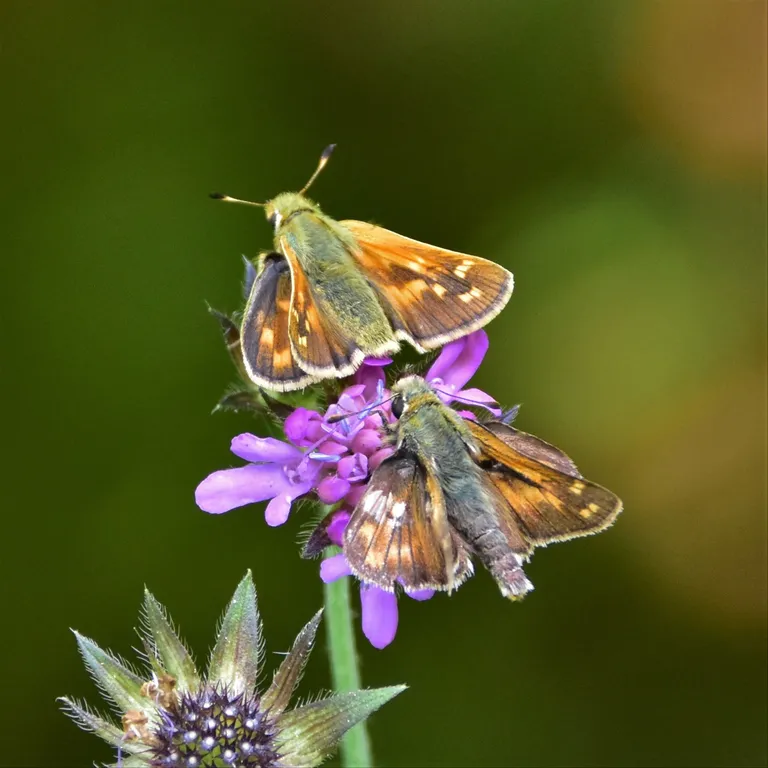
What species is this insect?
Hesperia comma
